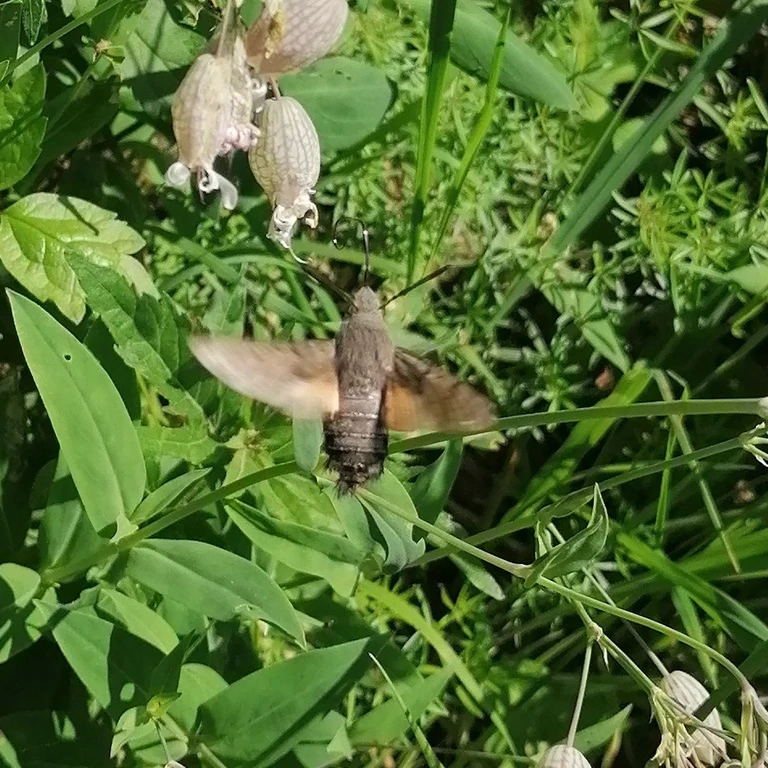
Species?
Macroglossum stellatarum
